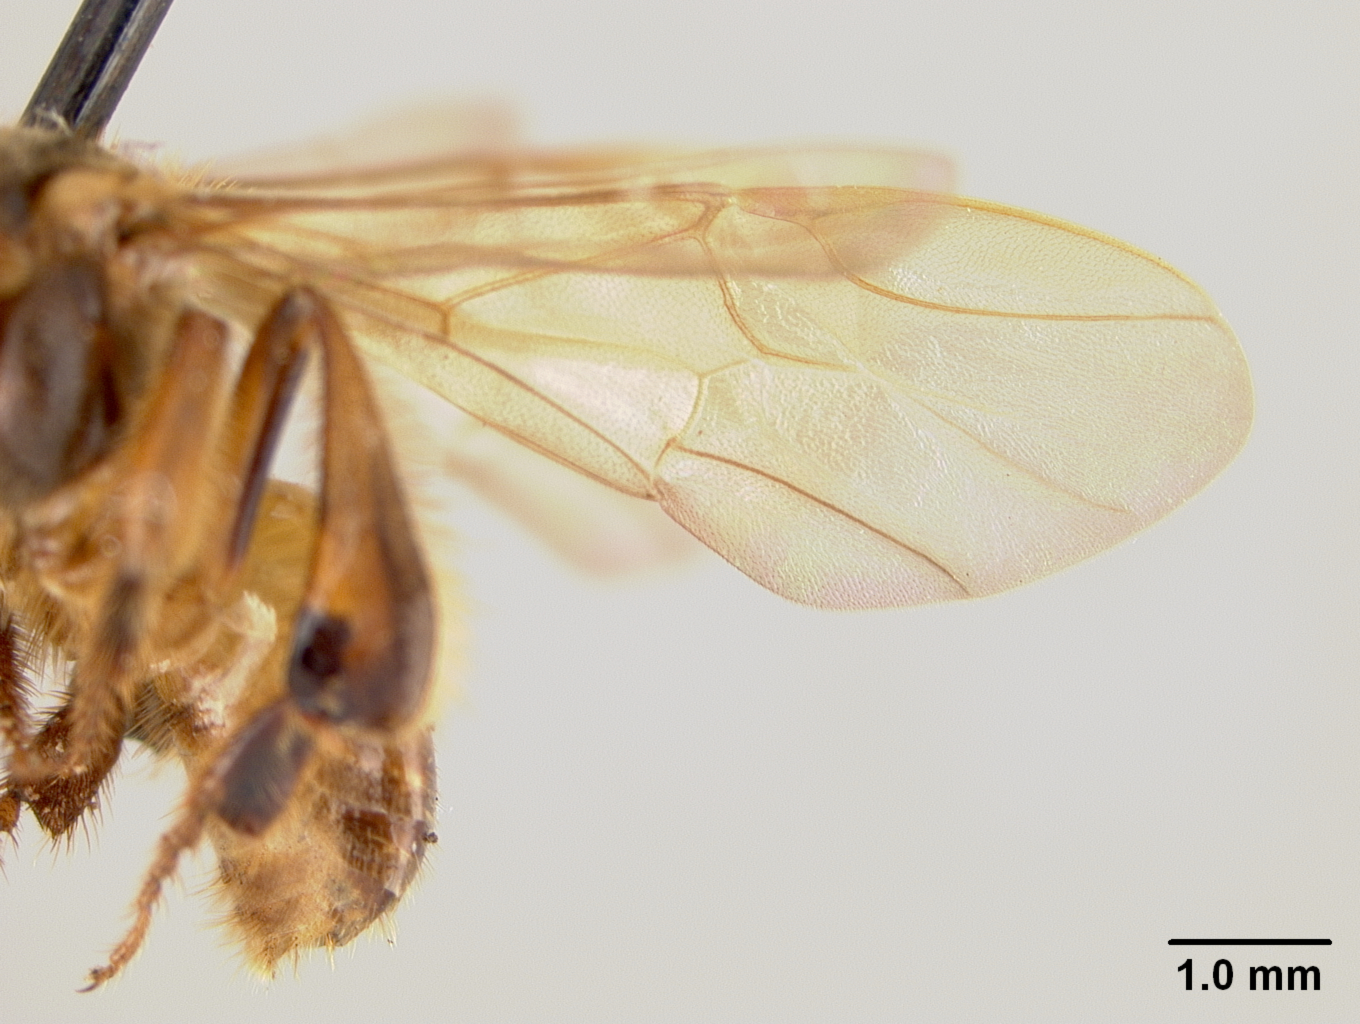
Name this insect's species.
Trigona denticula
